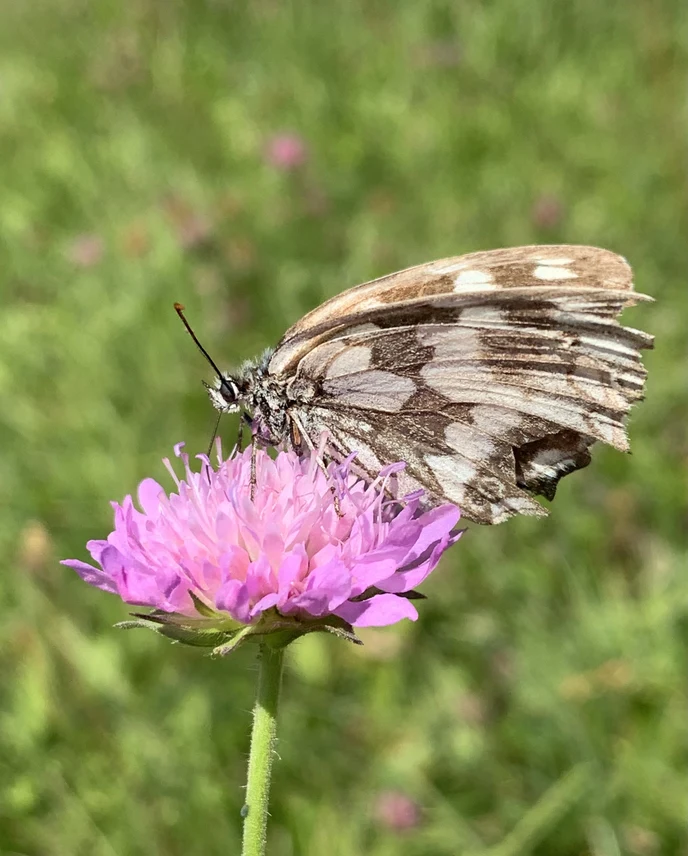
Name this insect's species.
Melanargia galathea
